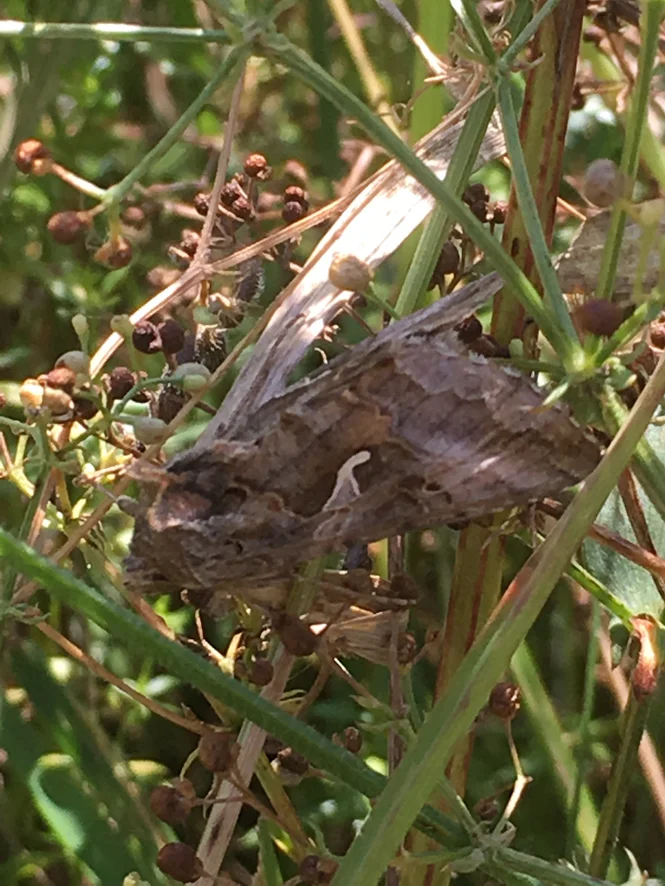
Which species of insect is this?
Autographa gamma
